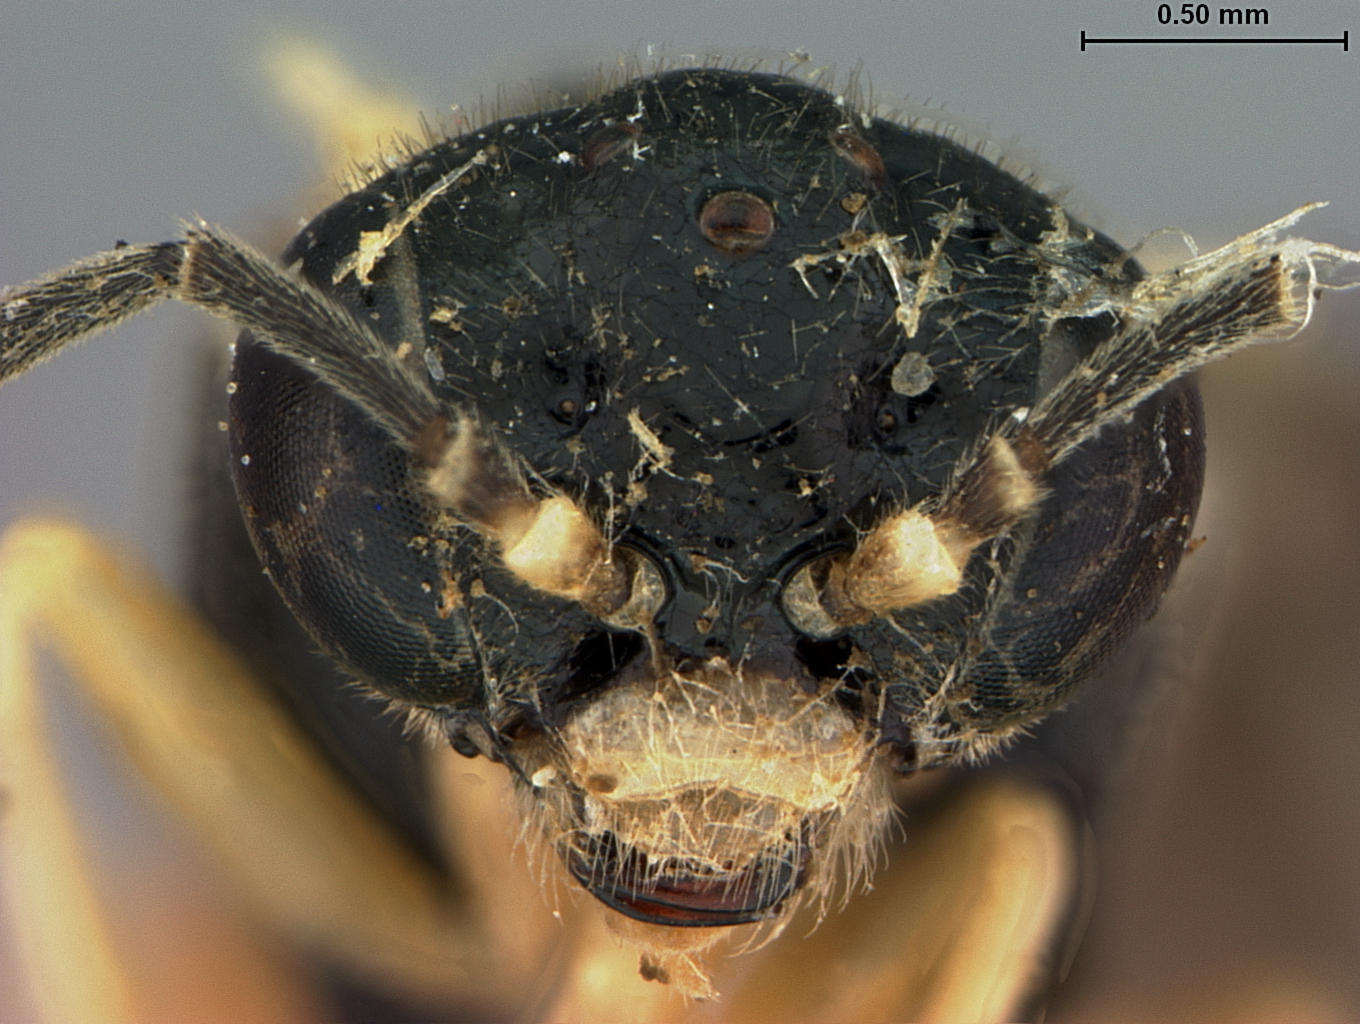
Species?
Aneugmenus japonicus
